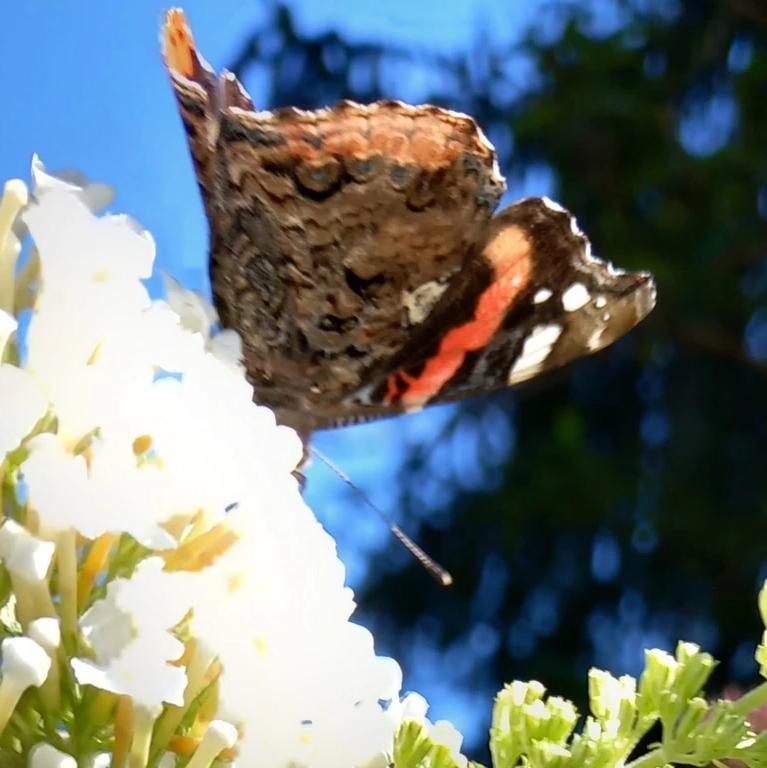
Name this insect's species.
Vanessa atalanta
